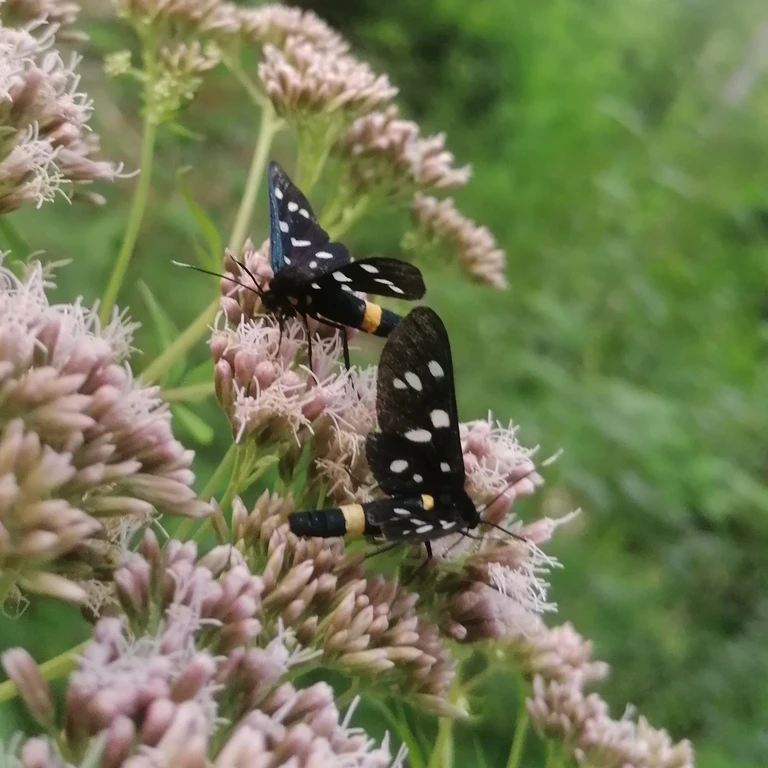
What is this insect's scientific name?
Amata phegea
